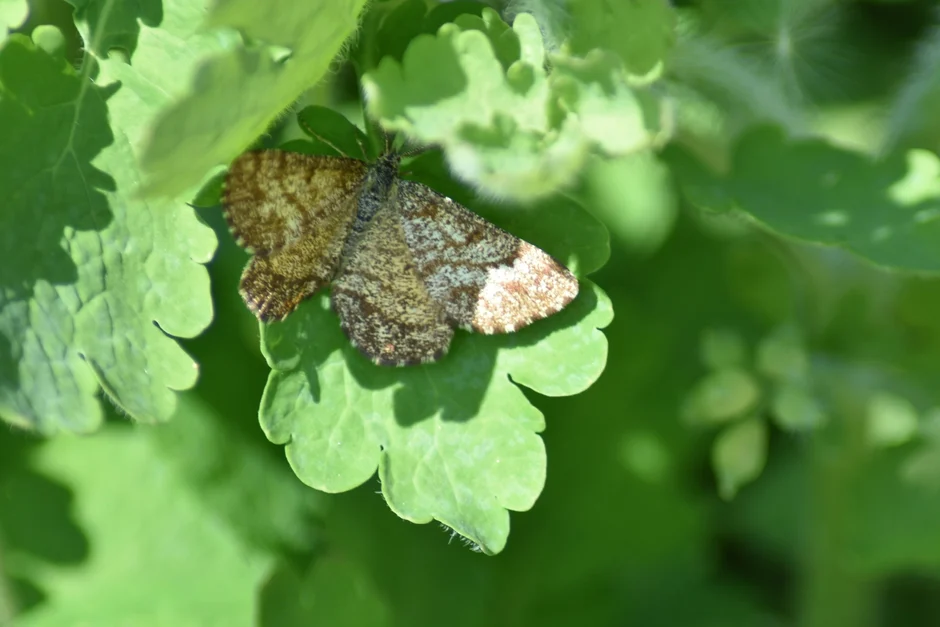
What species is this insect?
Ematurga atomaria
